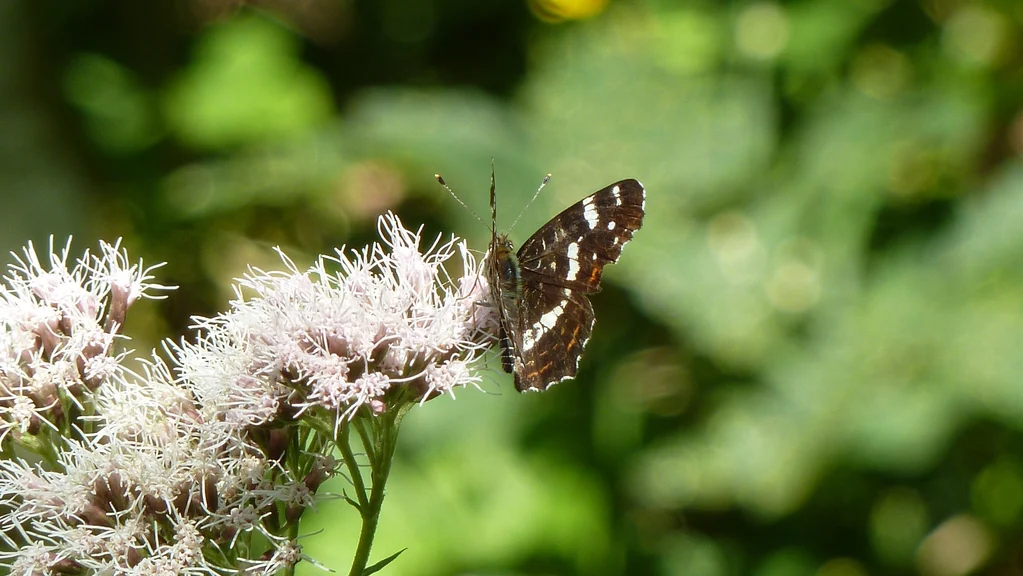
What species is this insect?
Araschnia levana
